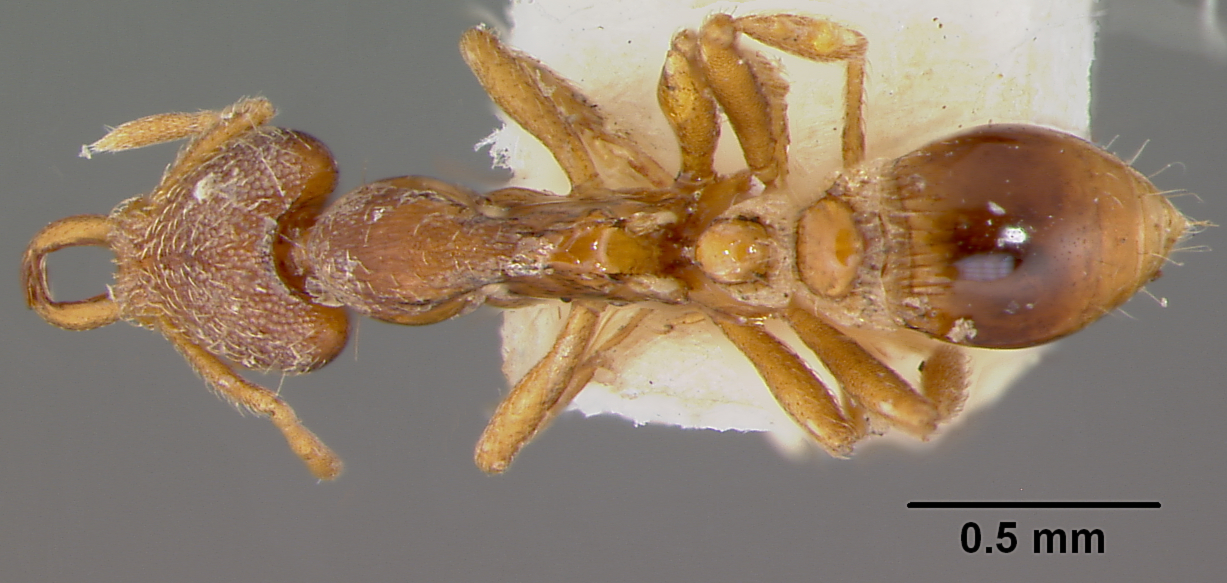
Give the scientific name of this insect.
Strumigenys jepsoni
